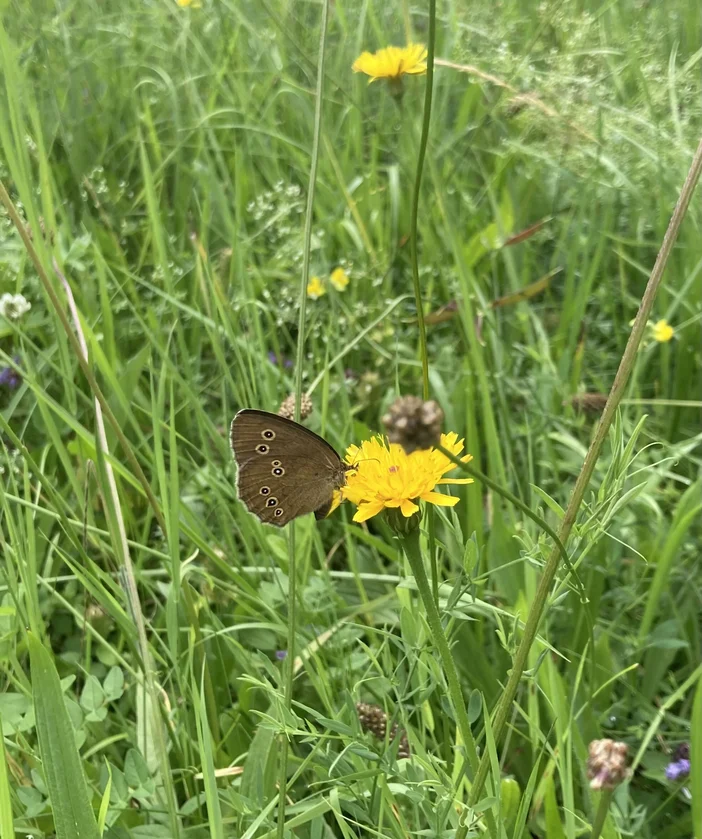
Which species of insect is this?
Aphantopus hyperantus
